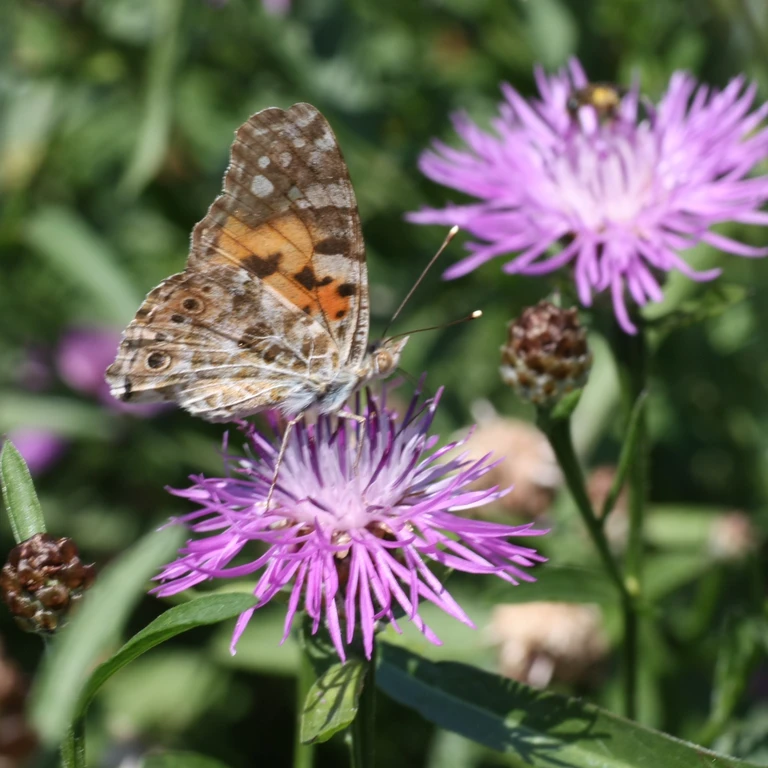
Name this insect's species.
Vanessa cardui
